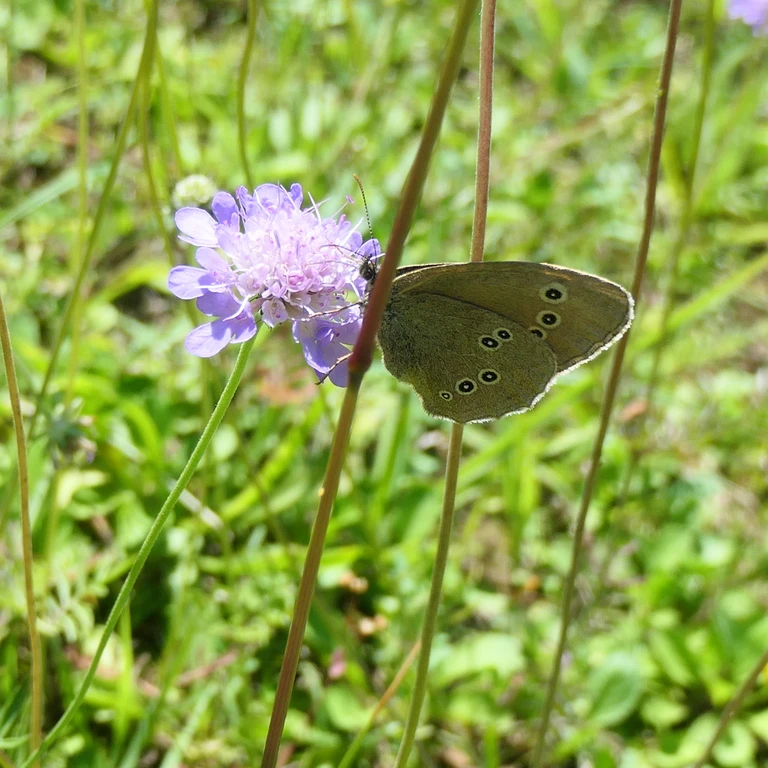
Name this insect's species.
Aphantopus hyperantus
